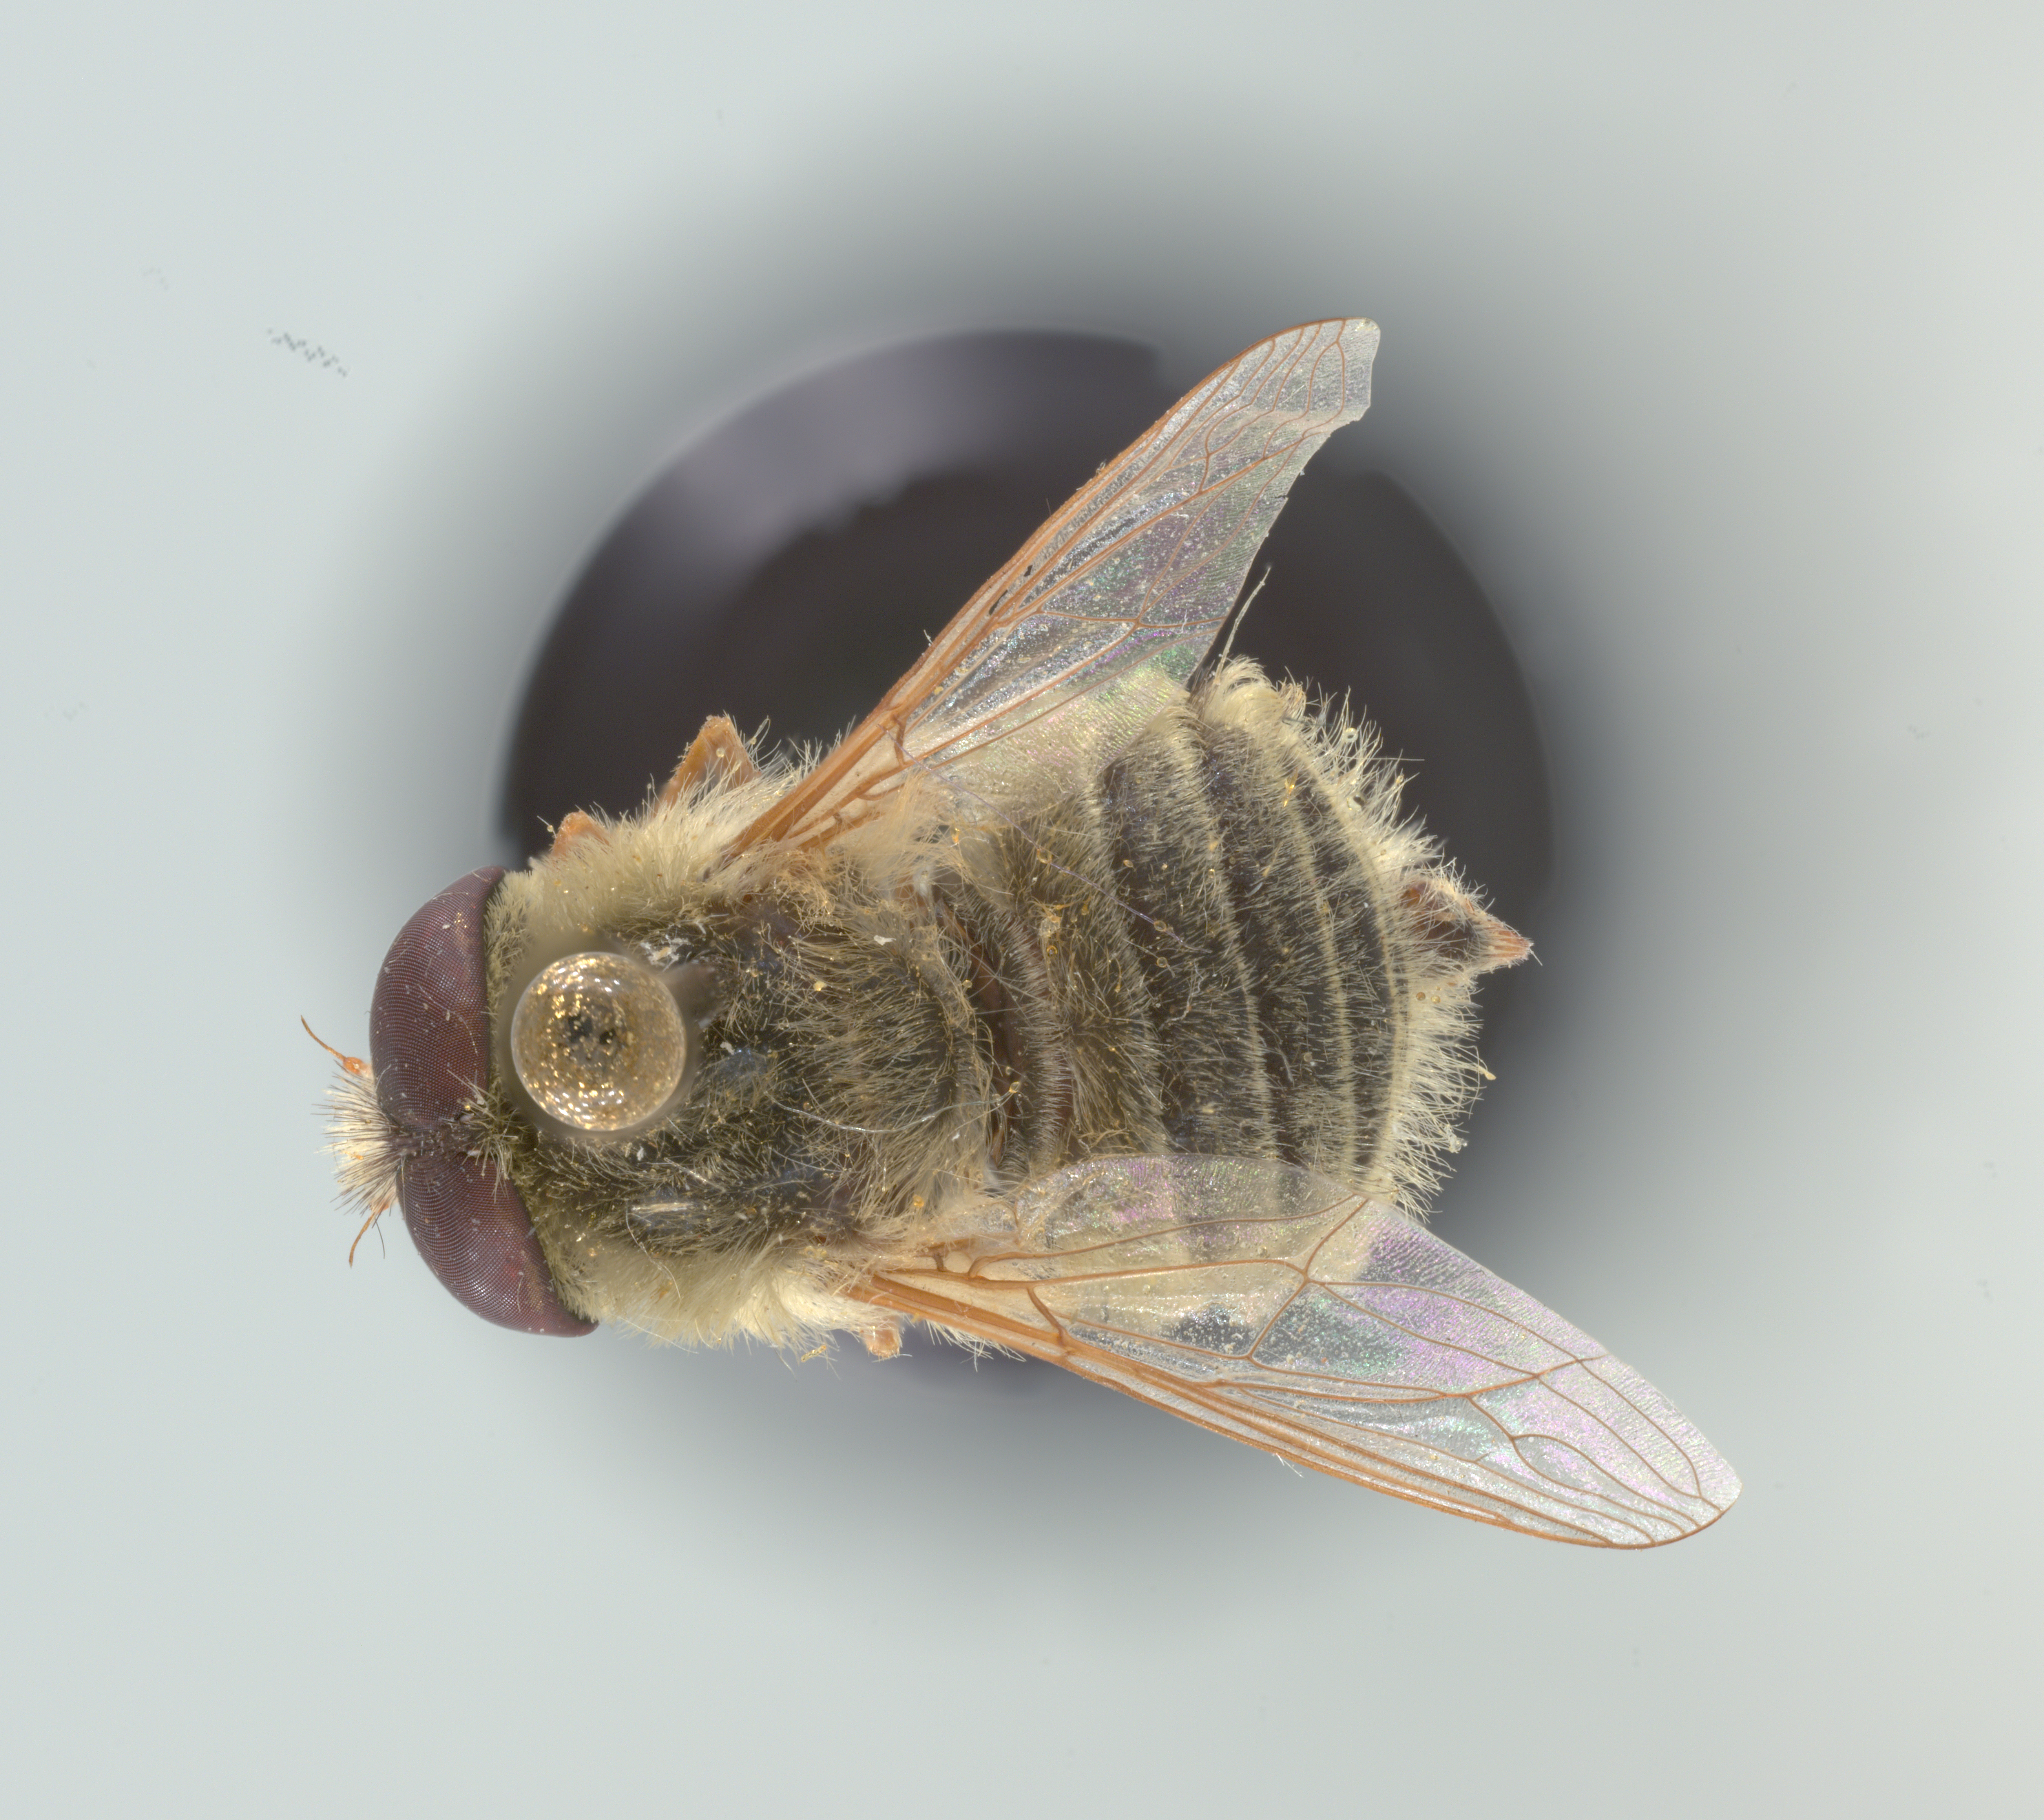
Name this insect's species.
Neorhynchocephalus sackenii
